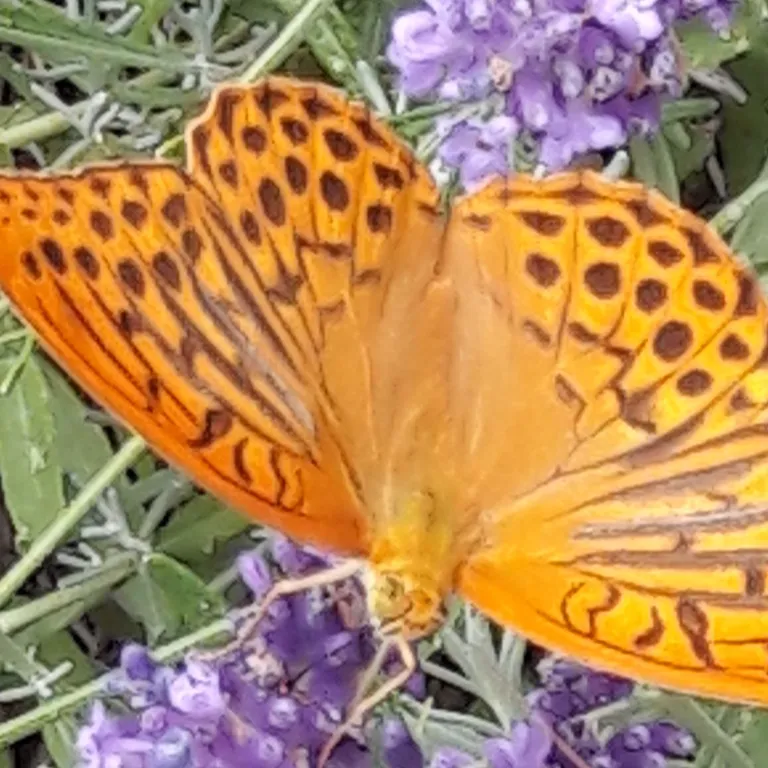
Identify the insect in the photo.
Argynnis paphia
